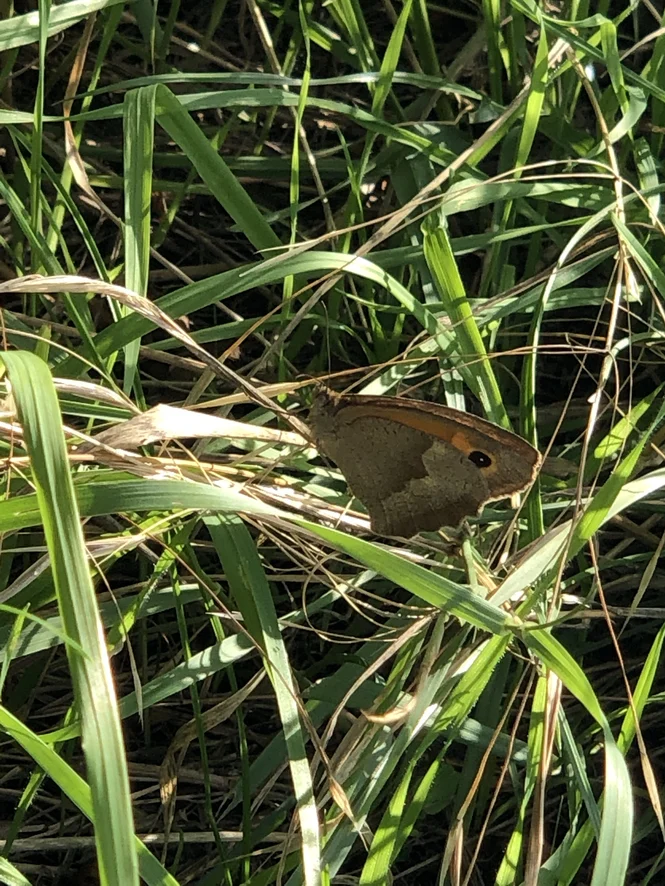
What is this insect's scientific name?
Maniola jurtina
